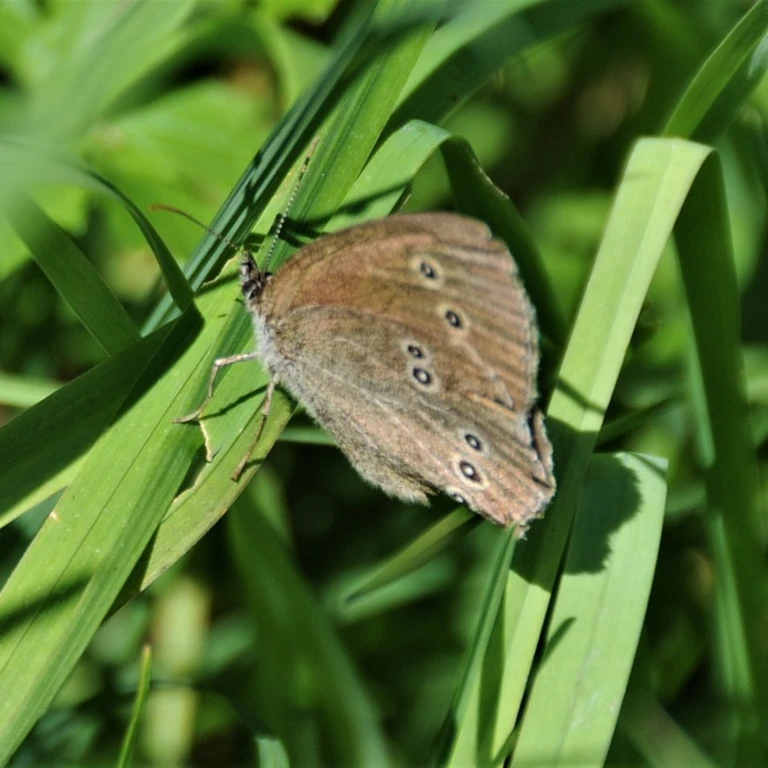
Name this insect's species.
Aphantopus hyperantus
